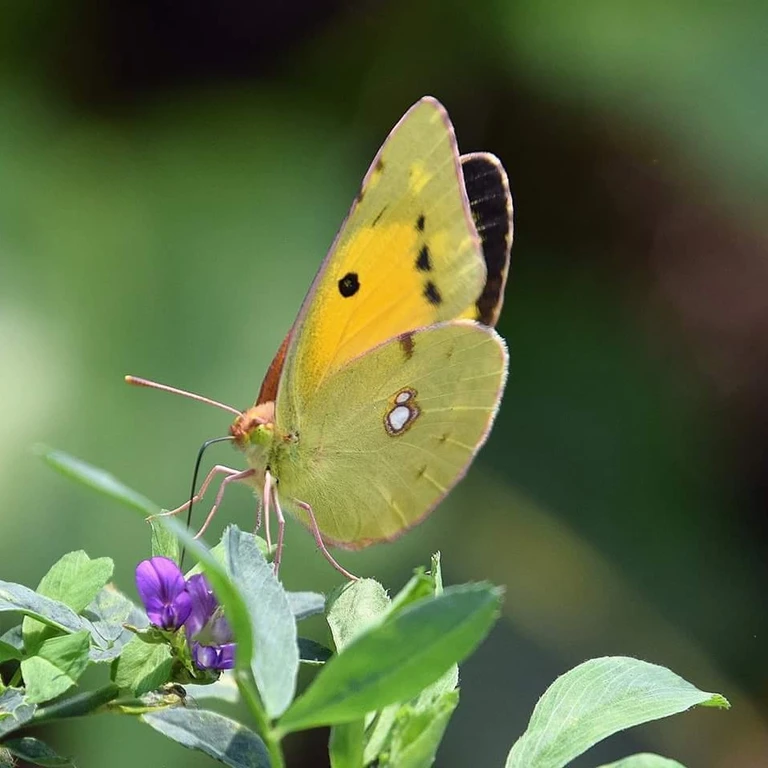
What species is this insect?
Colias croceus
